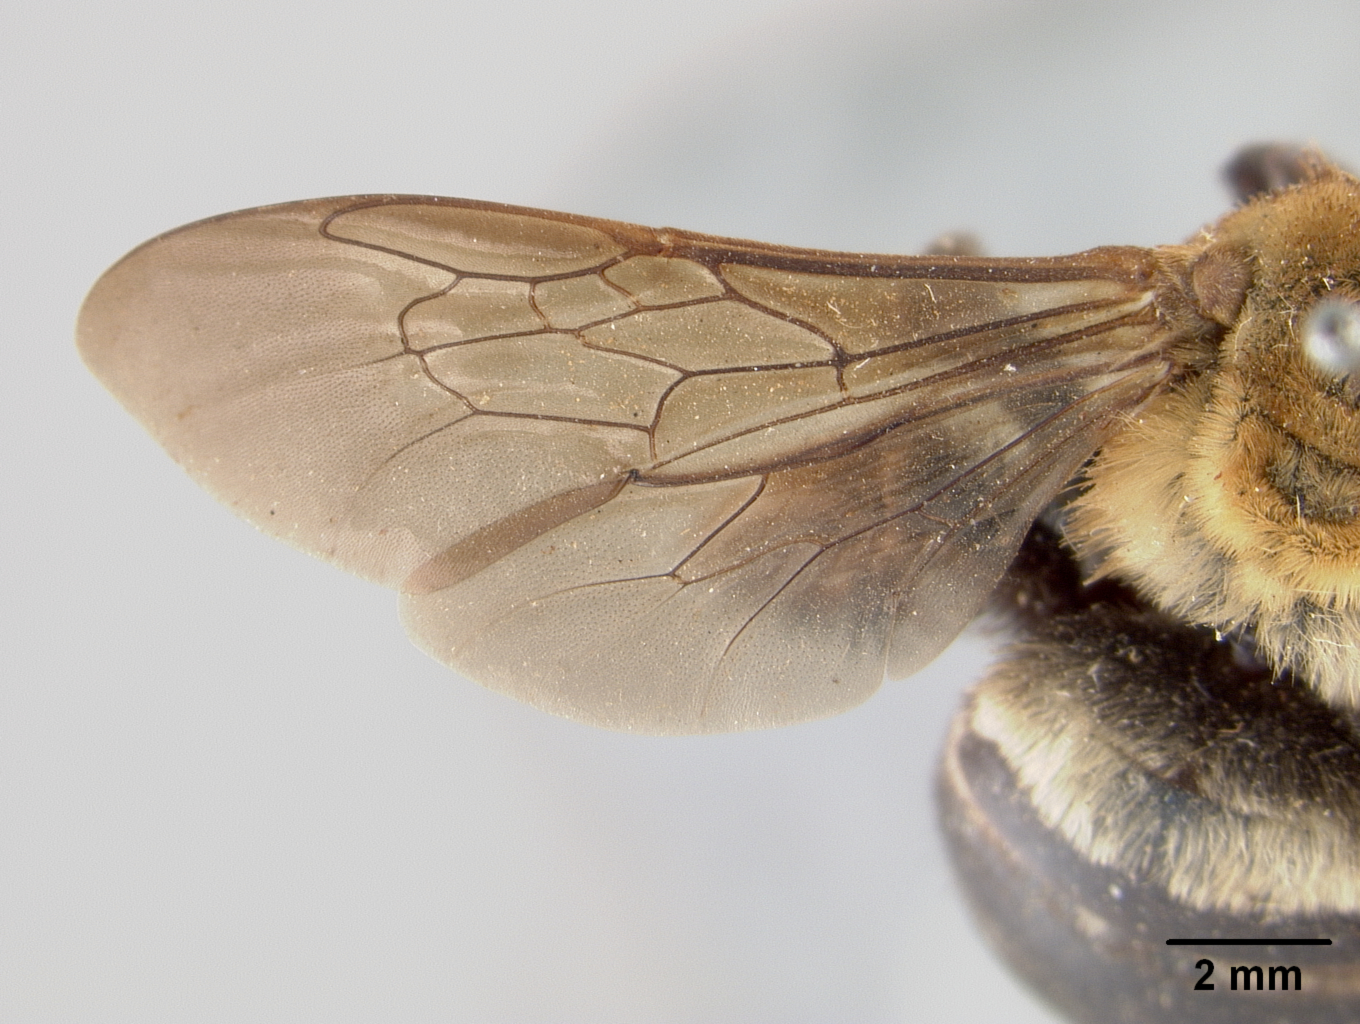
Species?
Melissodes atripes
